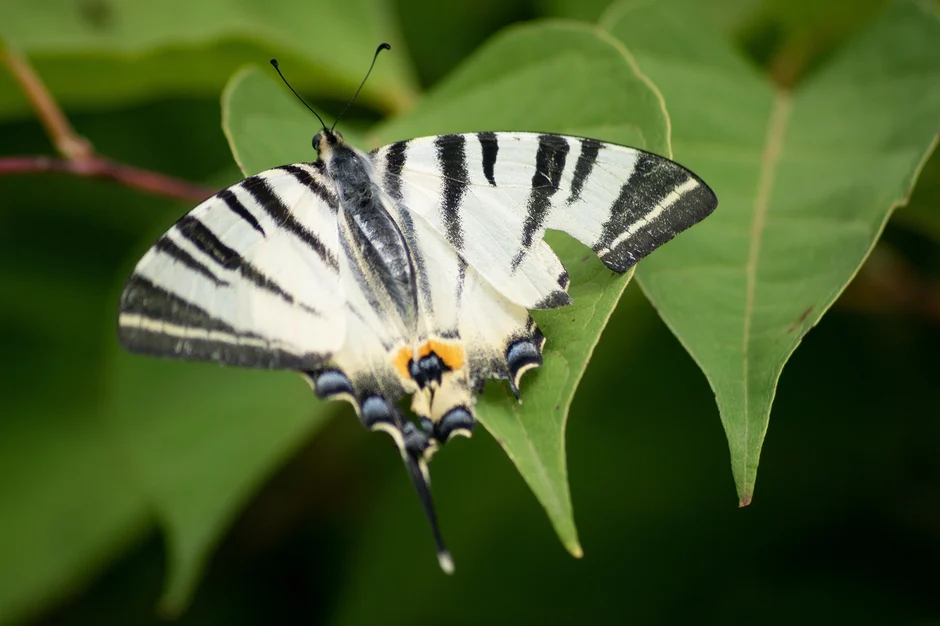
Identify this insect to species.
Iphiclides podalirius
